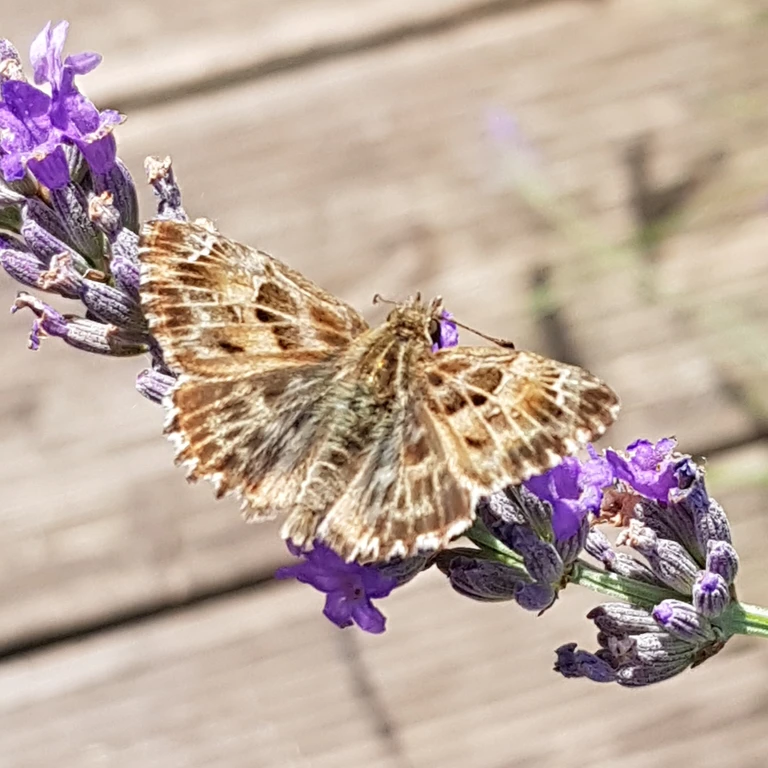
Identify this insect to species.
Carcharodus alceae
